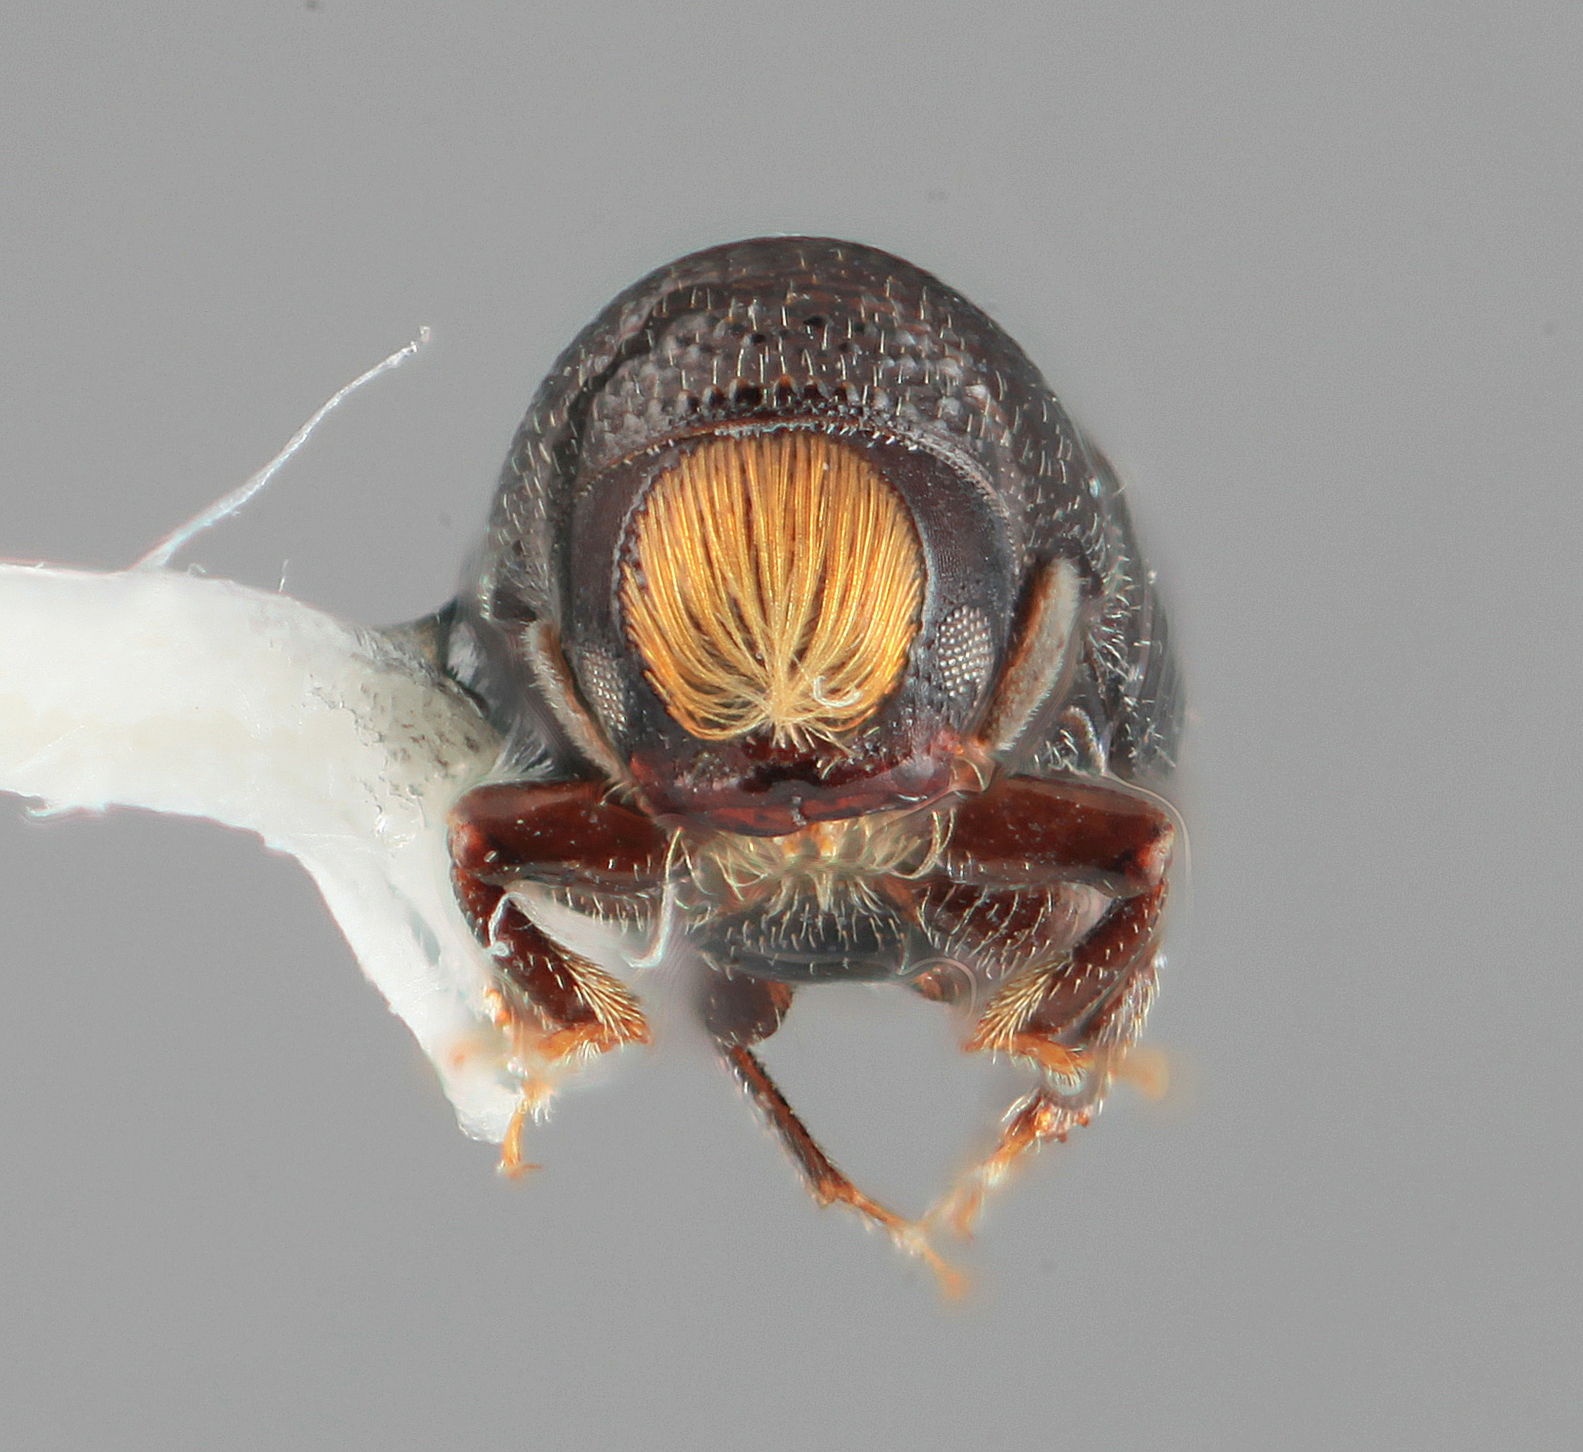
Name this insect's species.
Araptus expers
